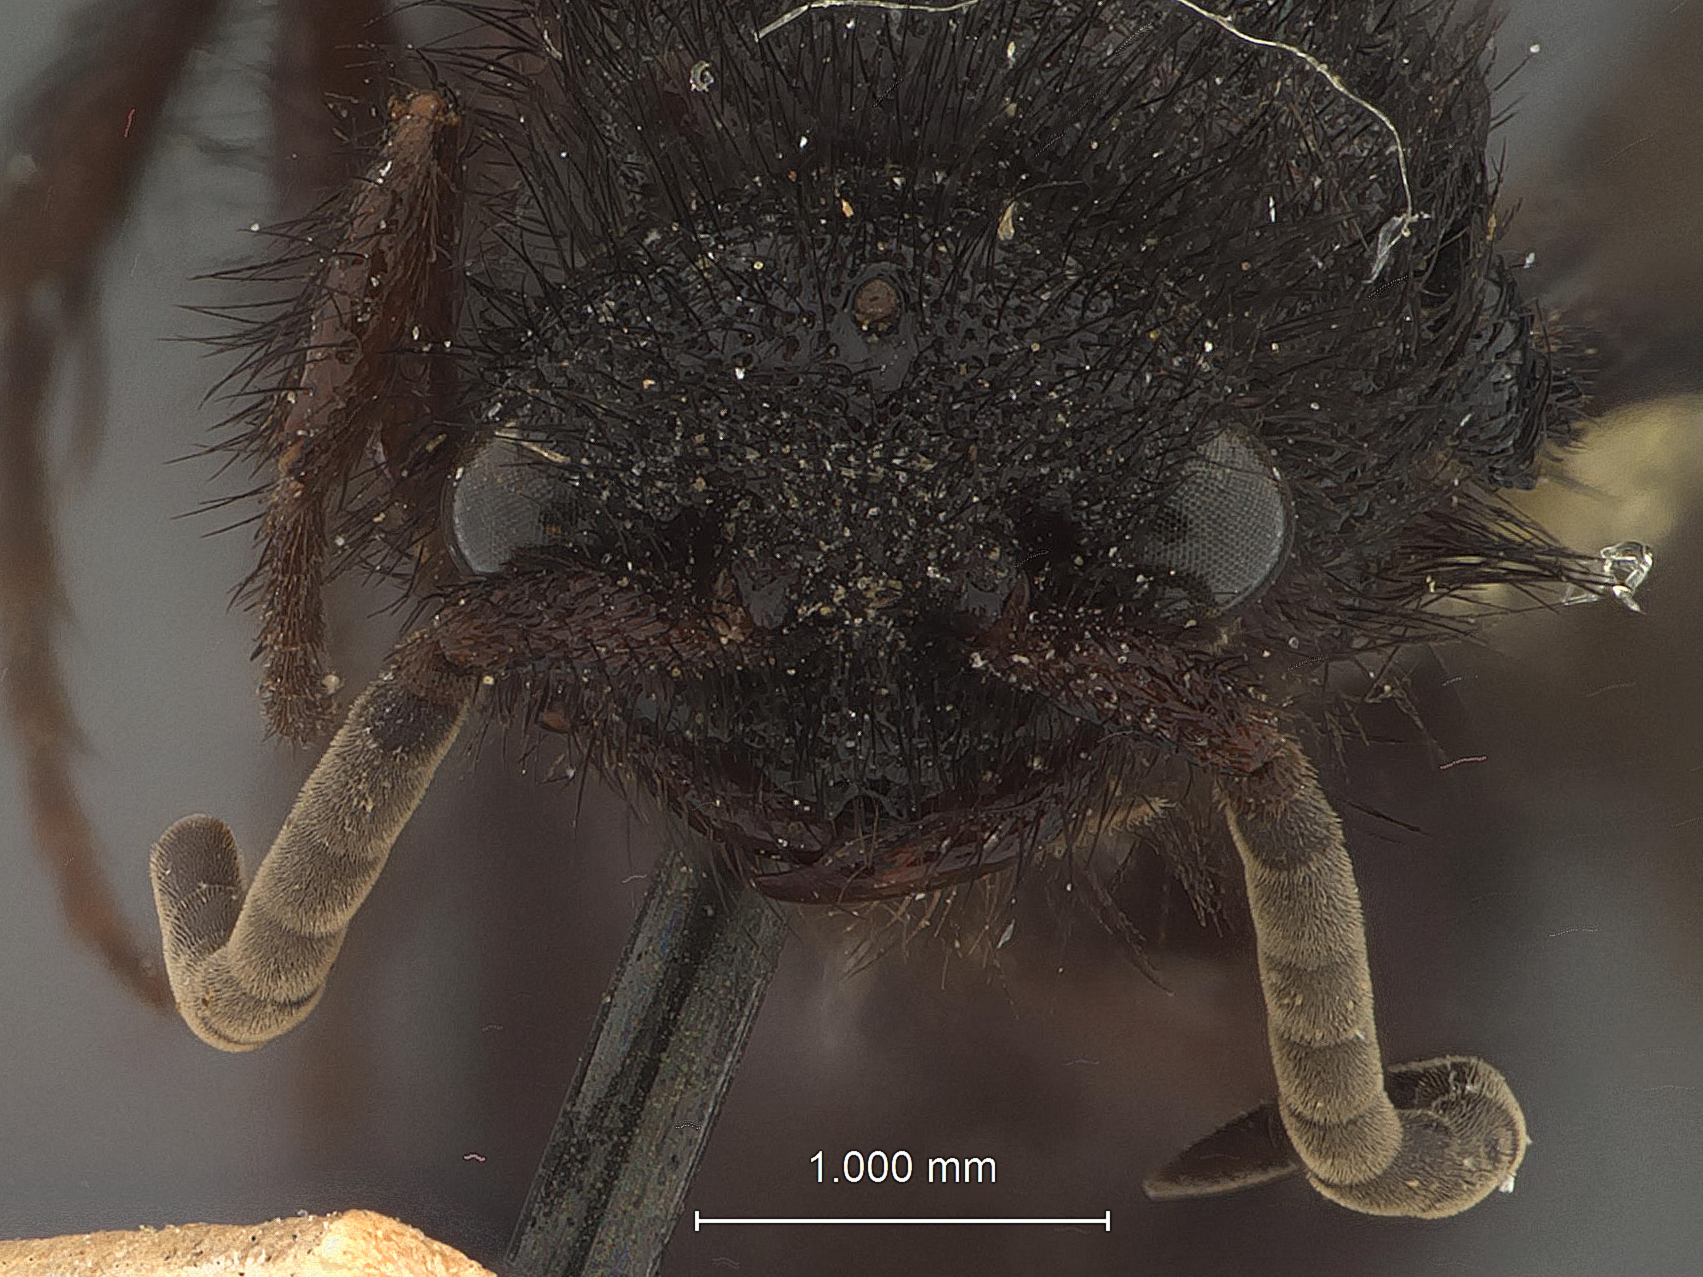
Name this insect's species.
Pseudomethoca nigricula
